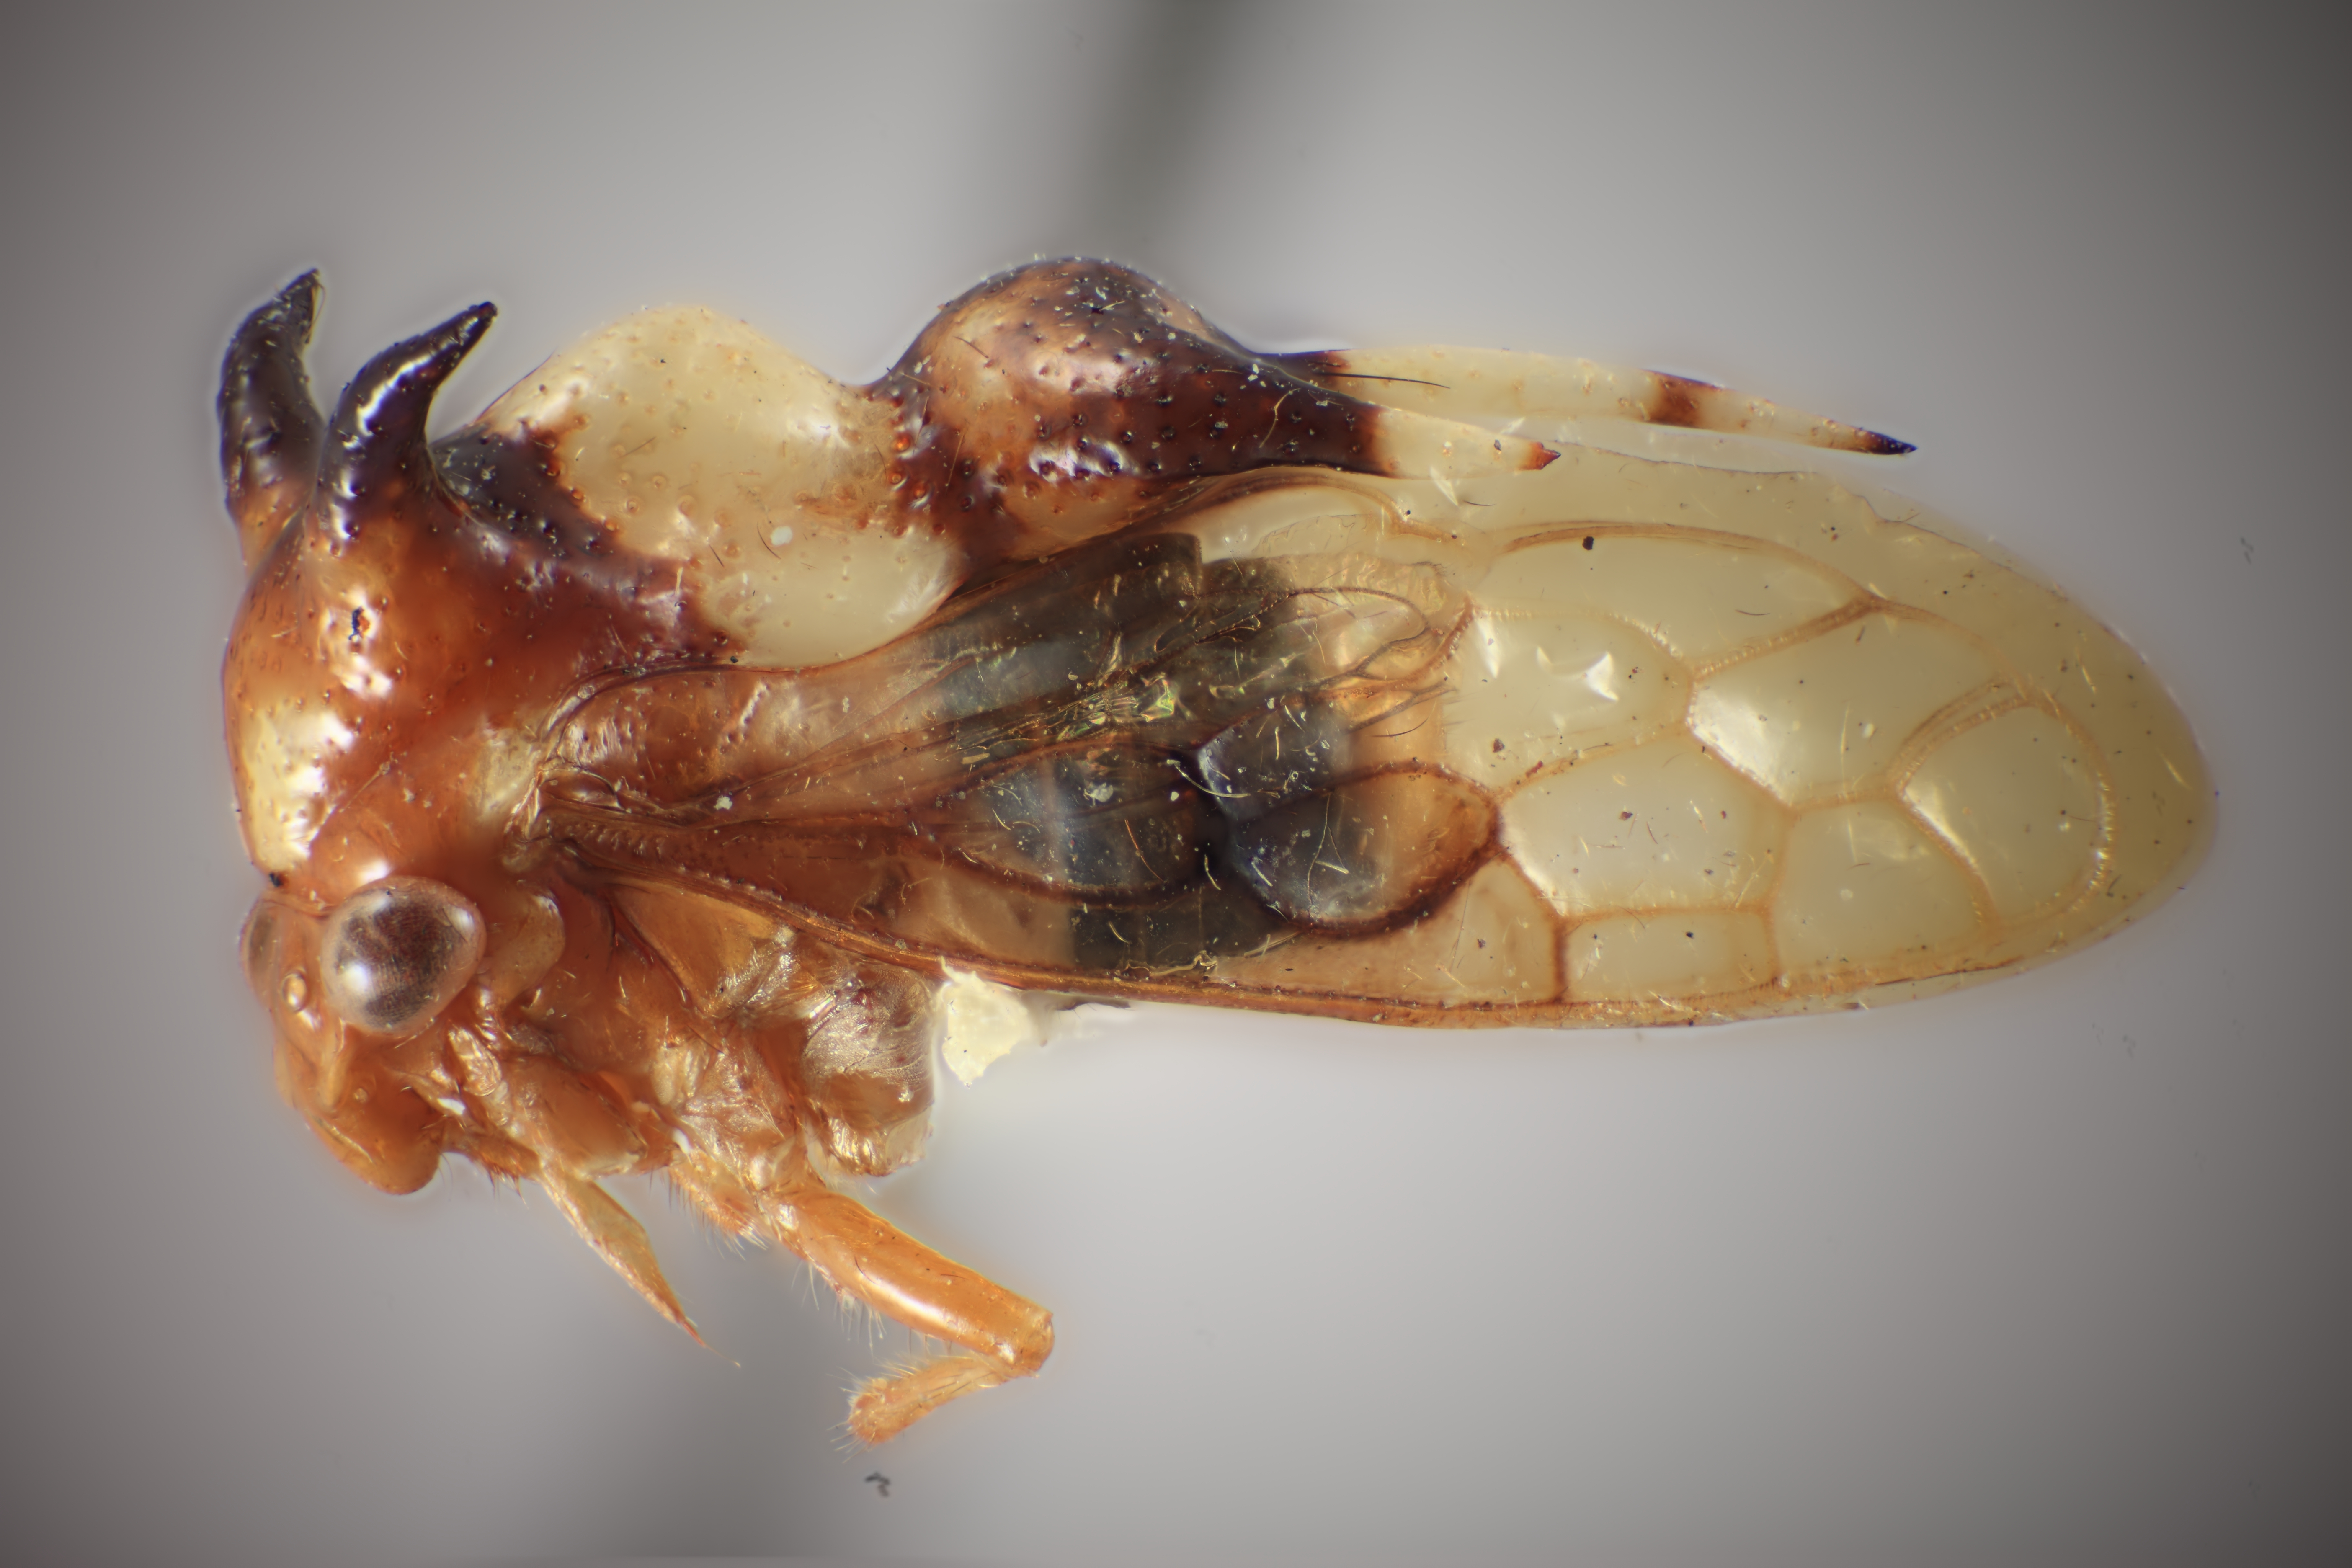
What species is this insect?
Poppea albiloba
